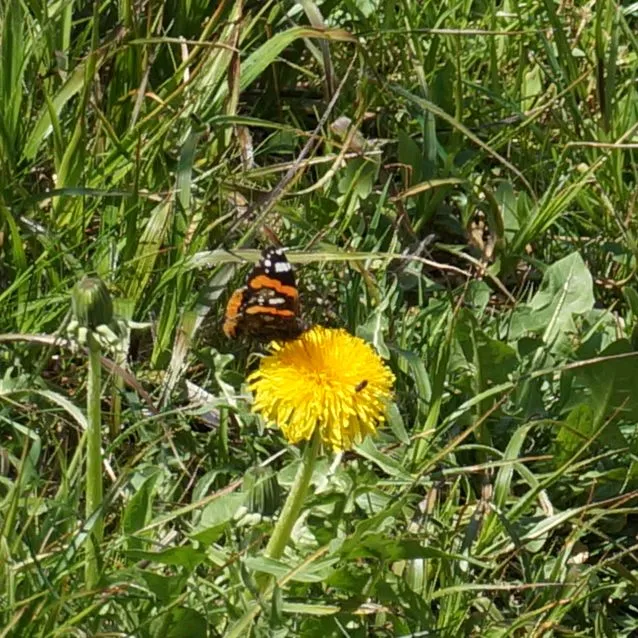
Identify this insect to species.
Vanessa atalanta
